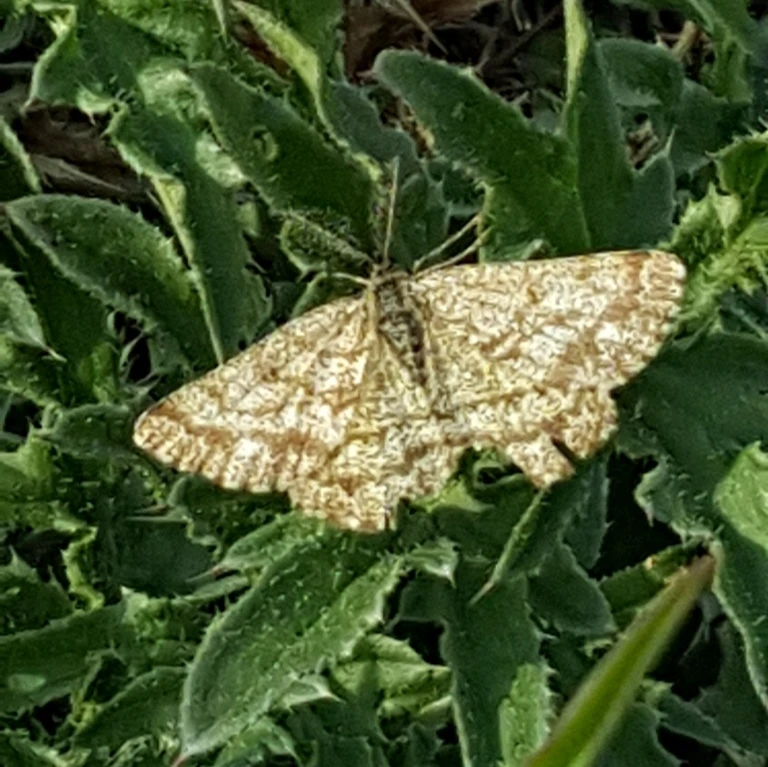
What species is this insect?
Ematurga atomaria
